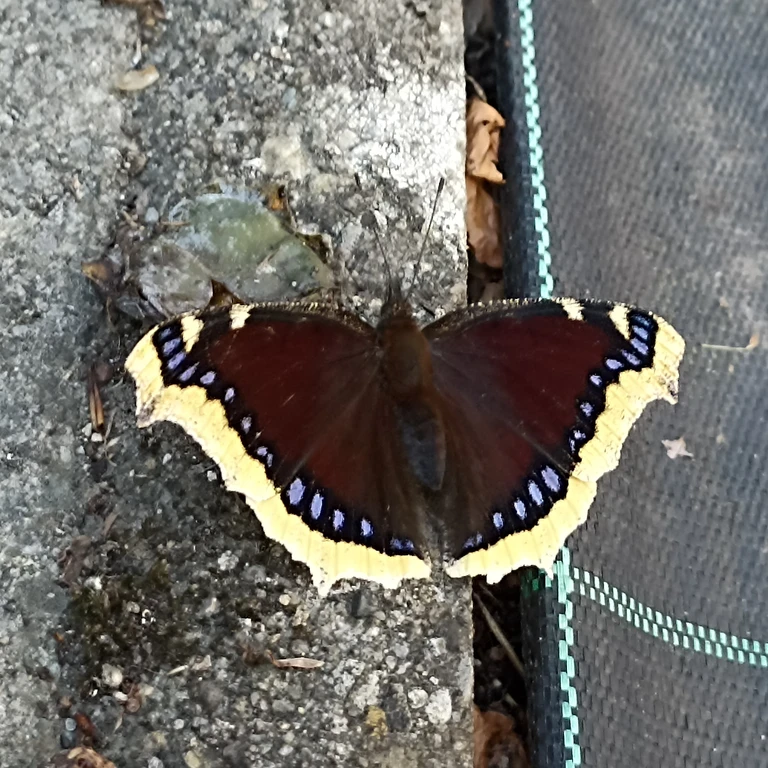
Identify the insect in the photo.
Nymphalis antiopa
